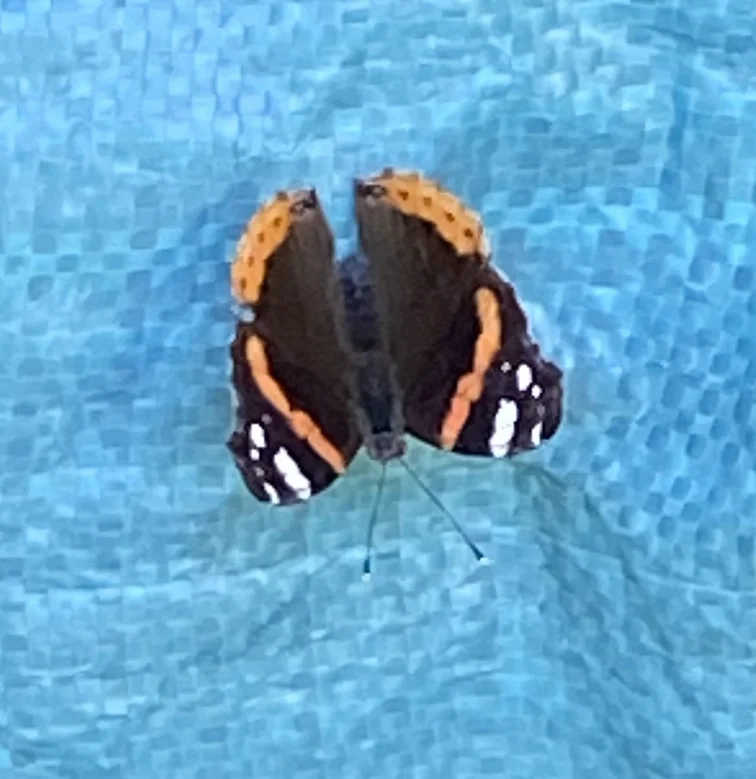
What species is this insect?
Vanessa atalanta
